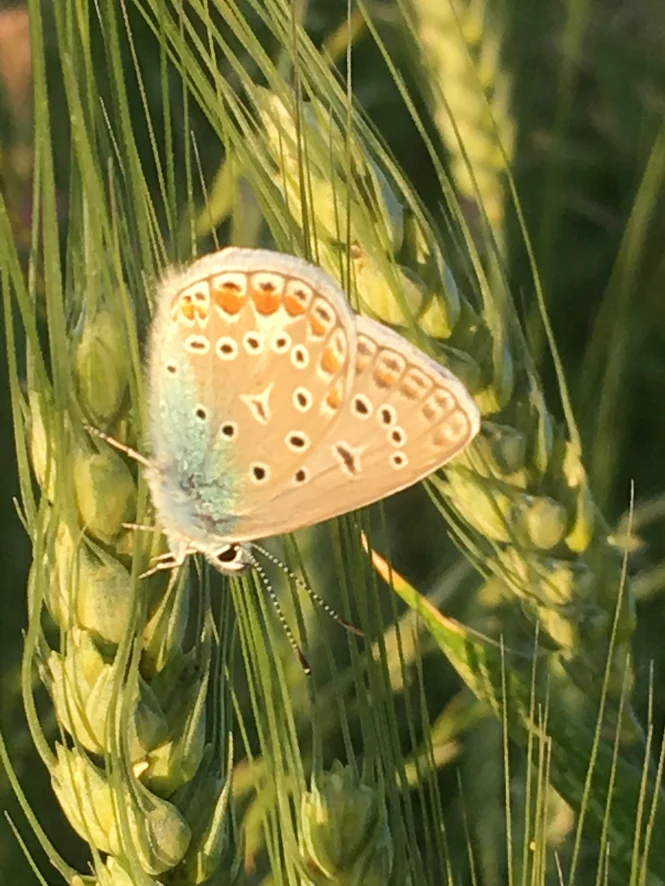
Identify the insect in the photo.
Polyommatus icarus
